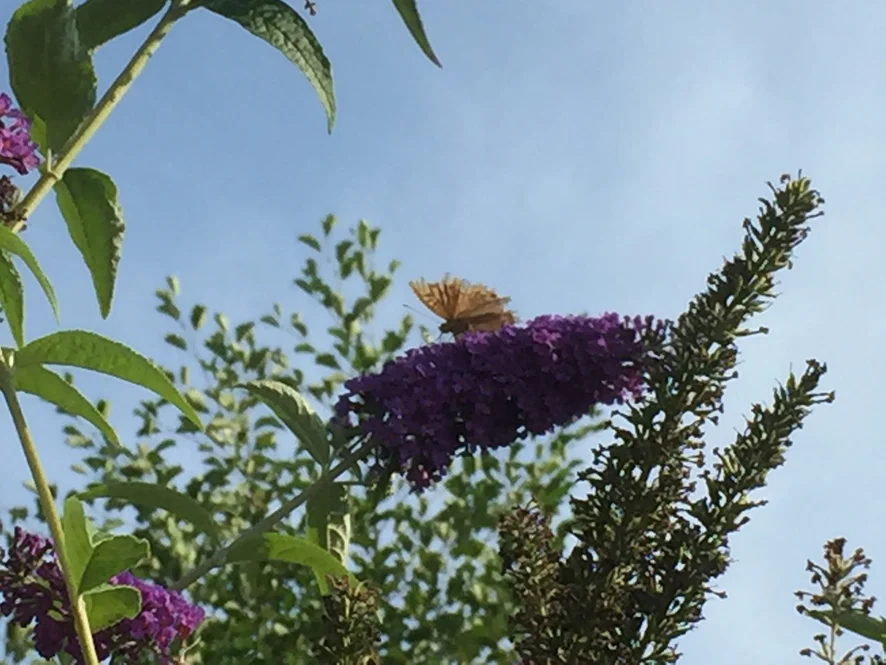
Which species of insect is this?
Argynnis paphia
